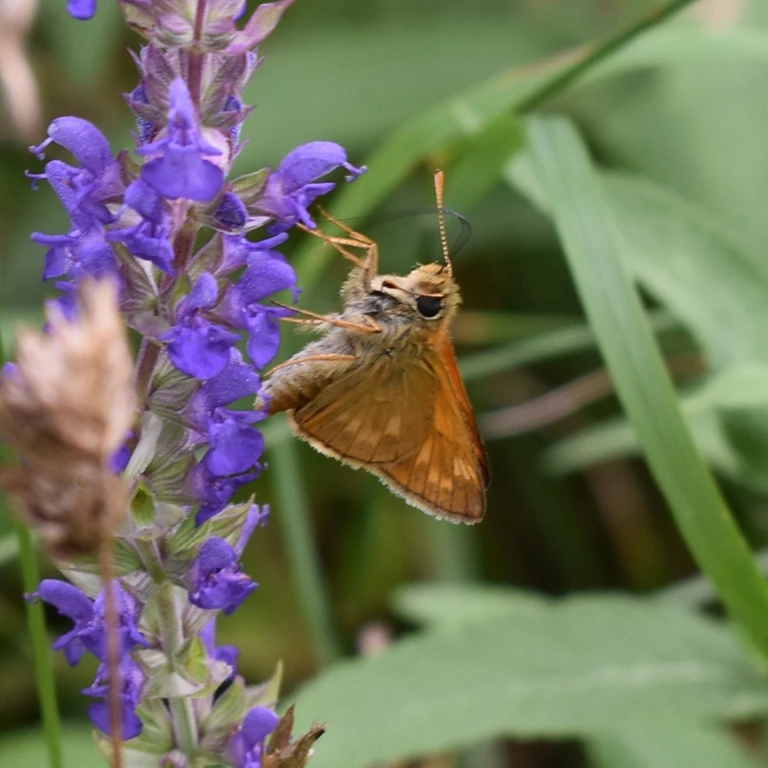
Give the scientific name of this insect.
Ochlodes sylvanus (also Ochlodes venata)
